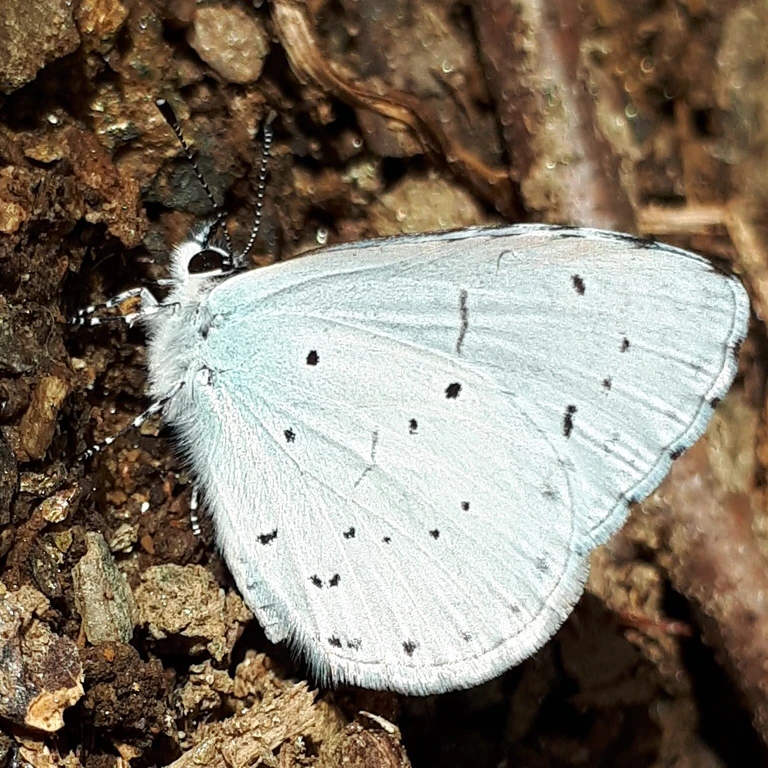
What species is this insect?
Celastrina argiolus
